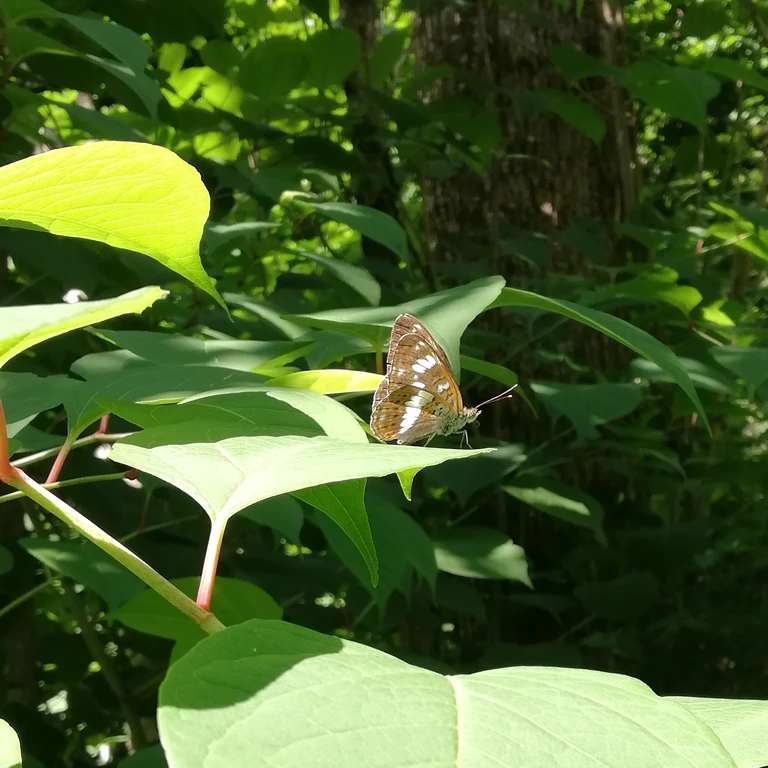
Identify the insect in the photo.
Limenitis camilla (also Ladoga camilla)
